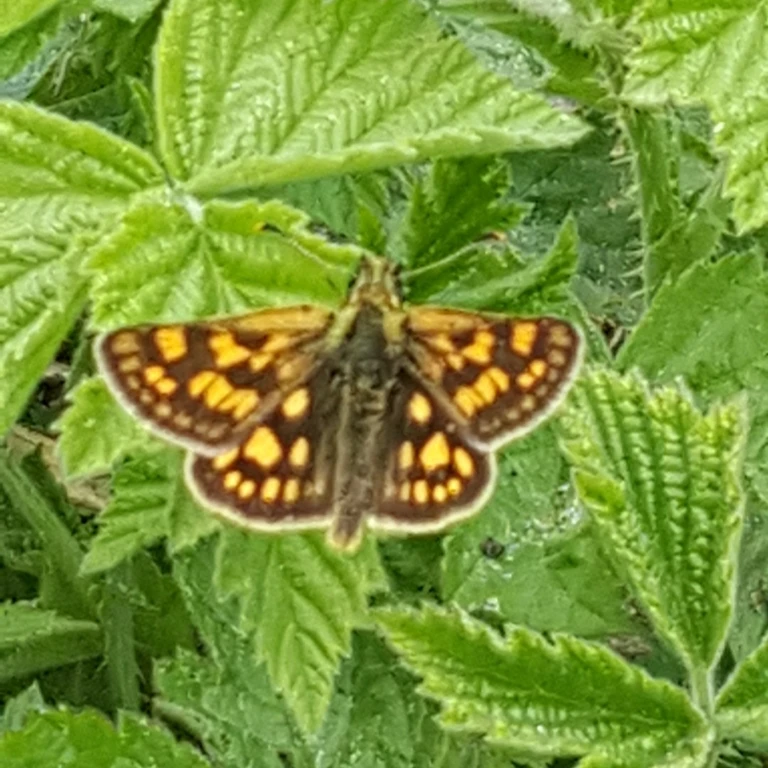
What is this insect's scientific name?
Carterocephalus palaemon
